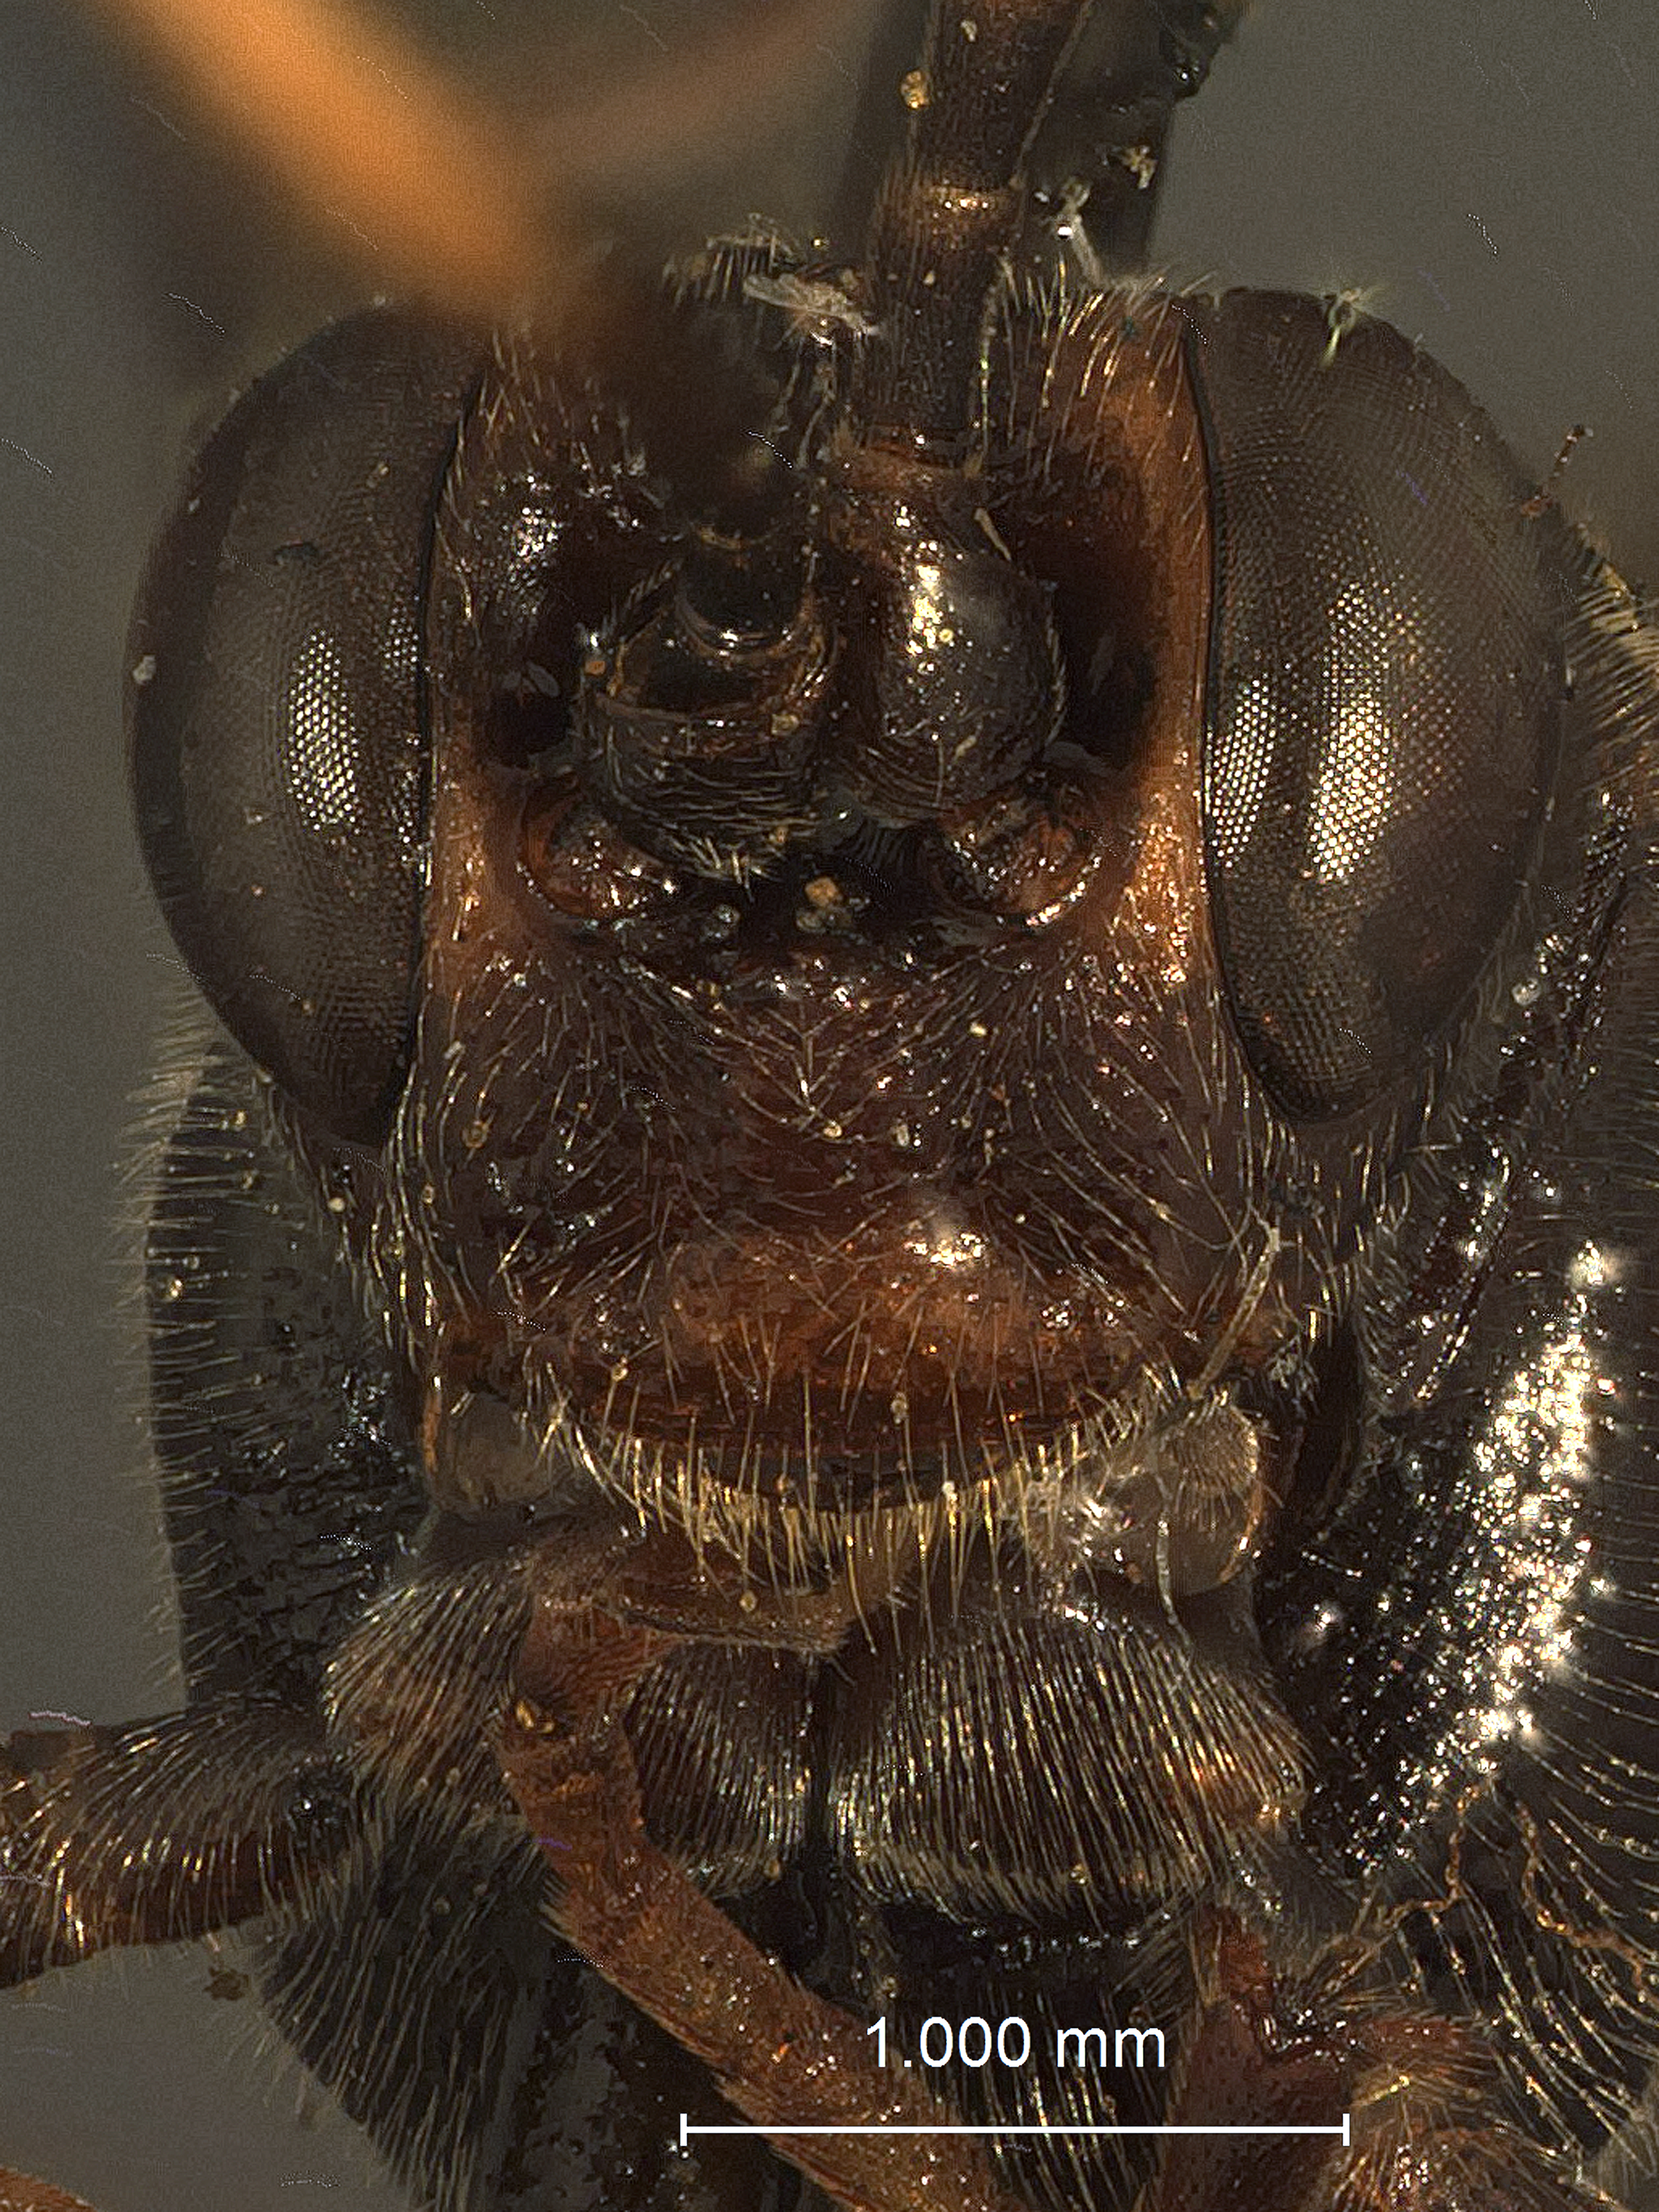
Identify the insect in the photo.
Amblyteles ctenuchae
